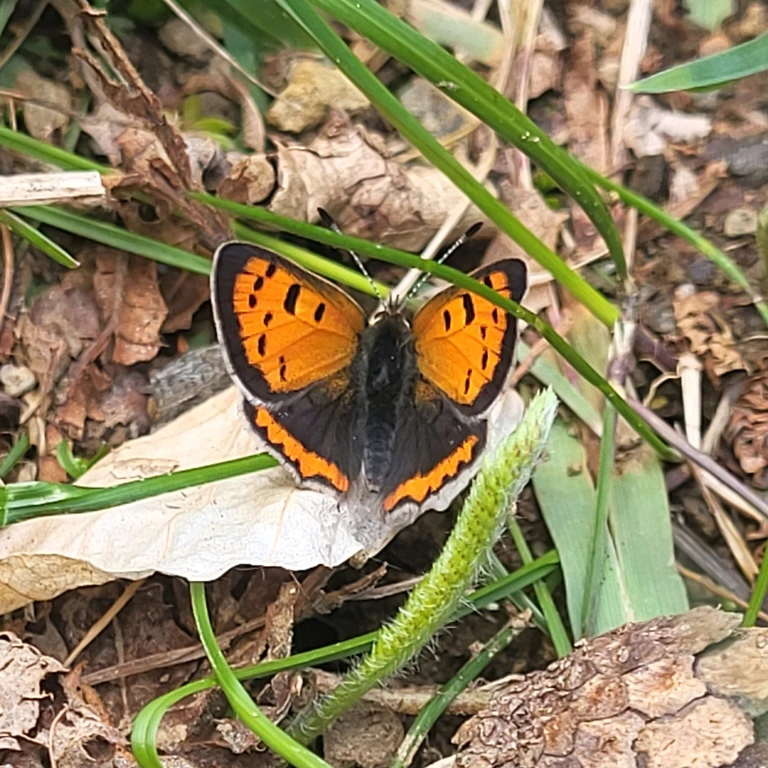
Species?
Lycaena phlaeas
